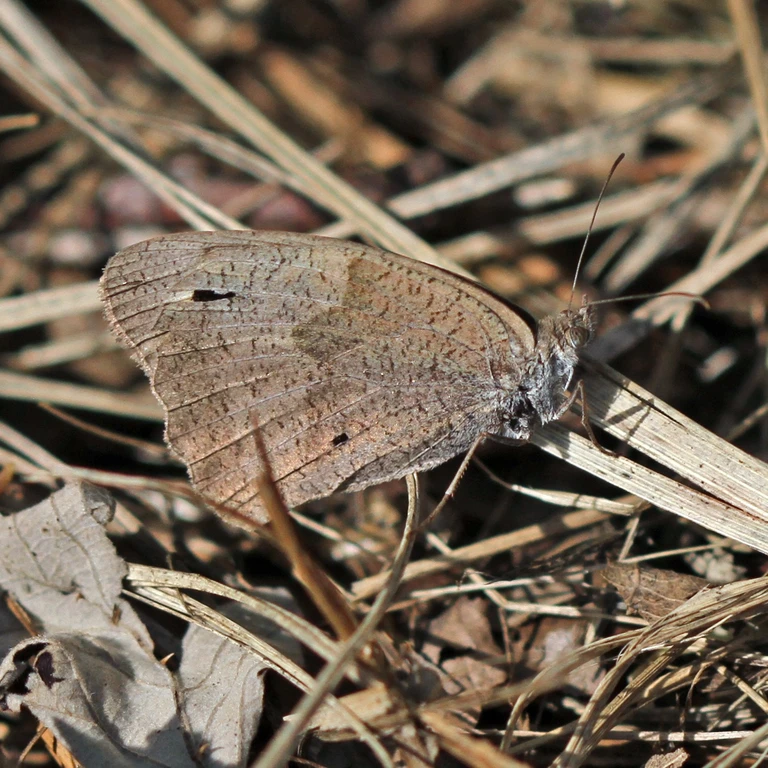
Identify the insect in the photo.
Maniola jurtina
